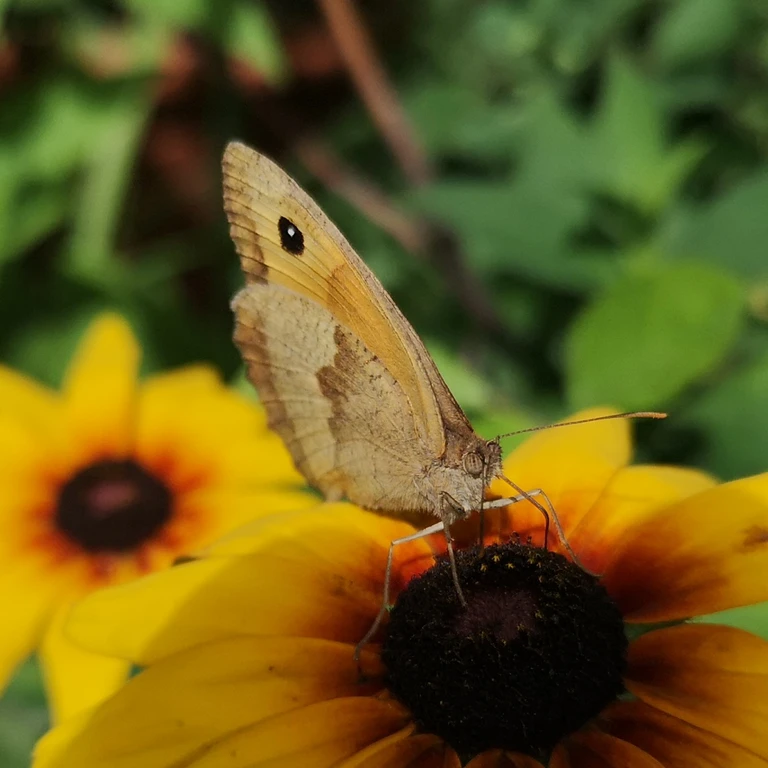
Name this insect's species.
Maniola jurtina
